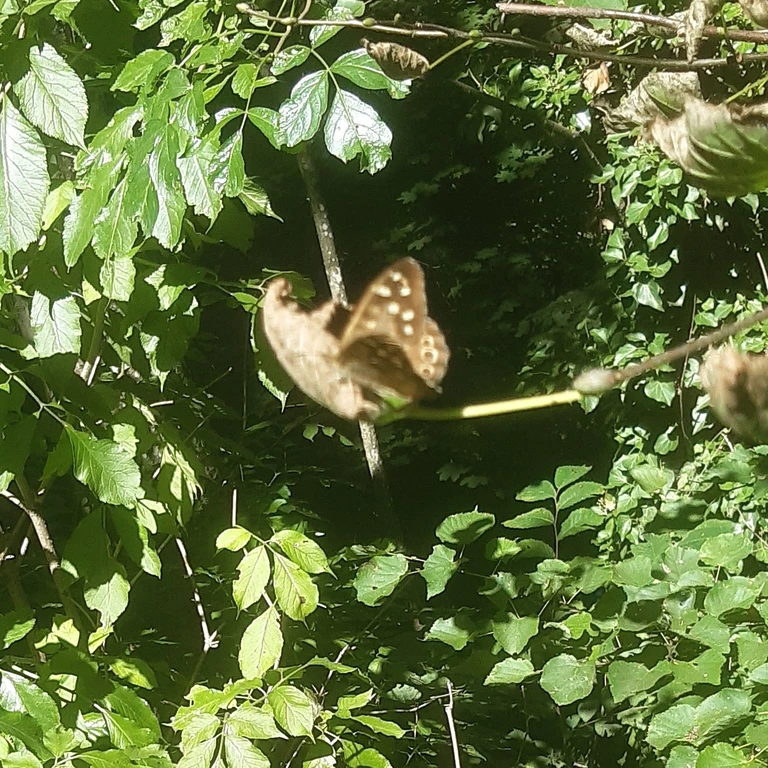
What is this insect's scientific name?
Pararge aegeria
